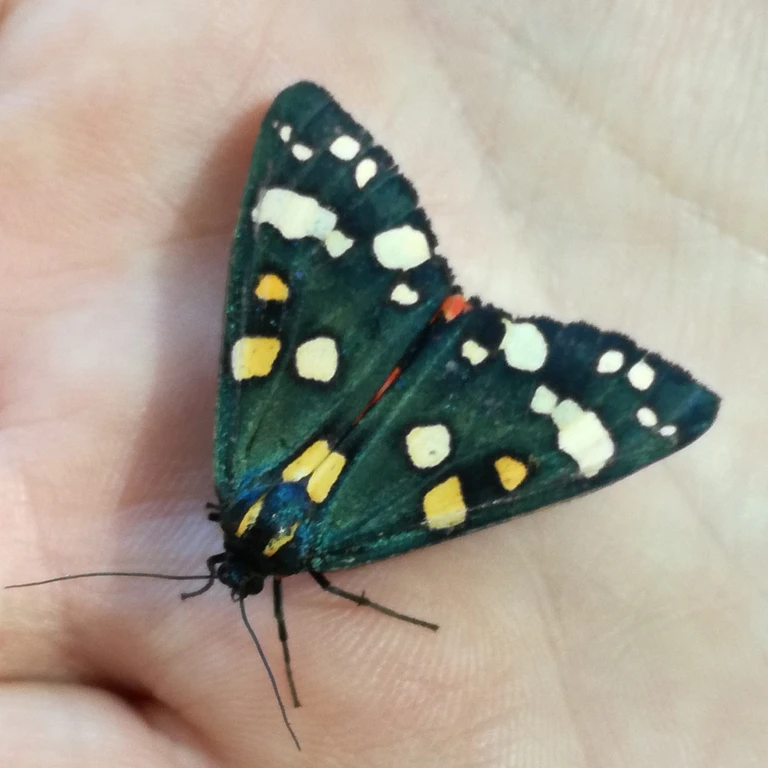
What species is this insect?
Callimorpha dominula
